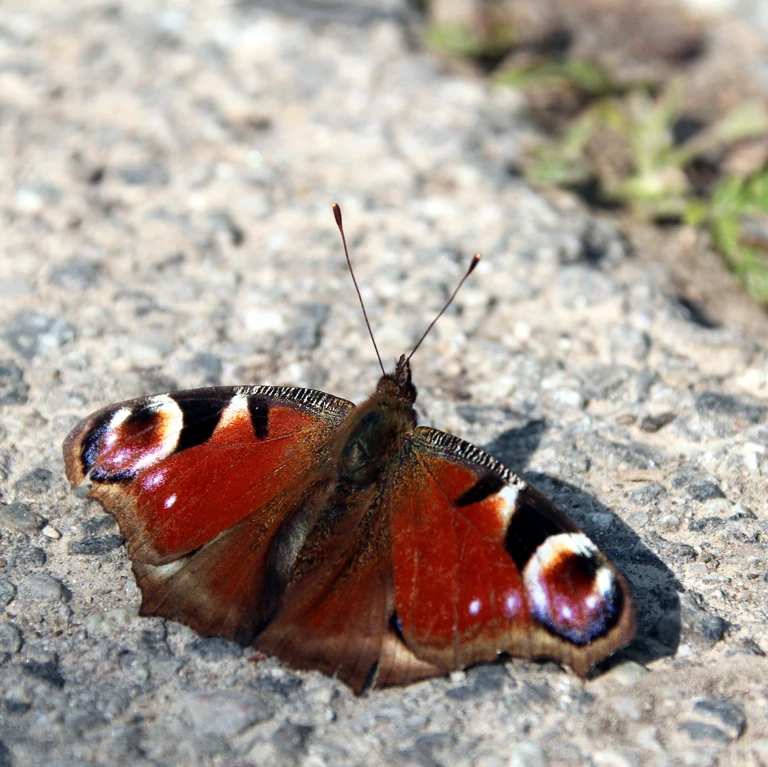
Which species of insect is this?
Aglais io
